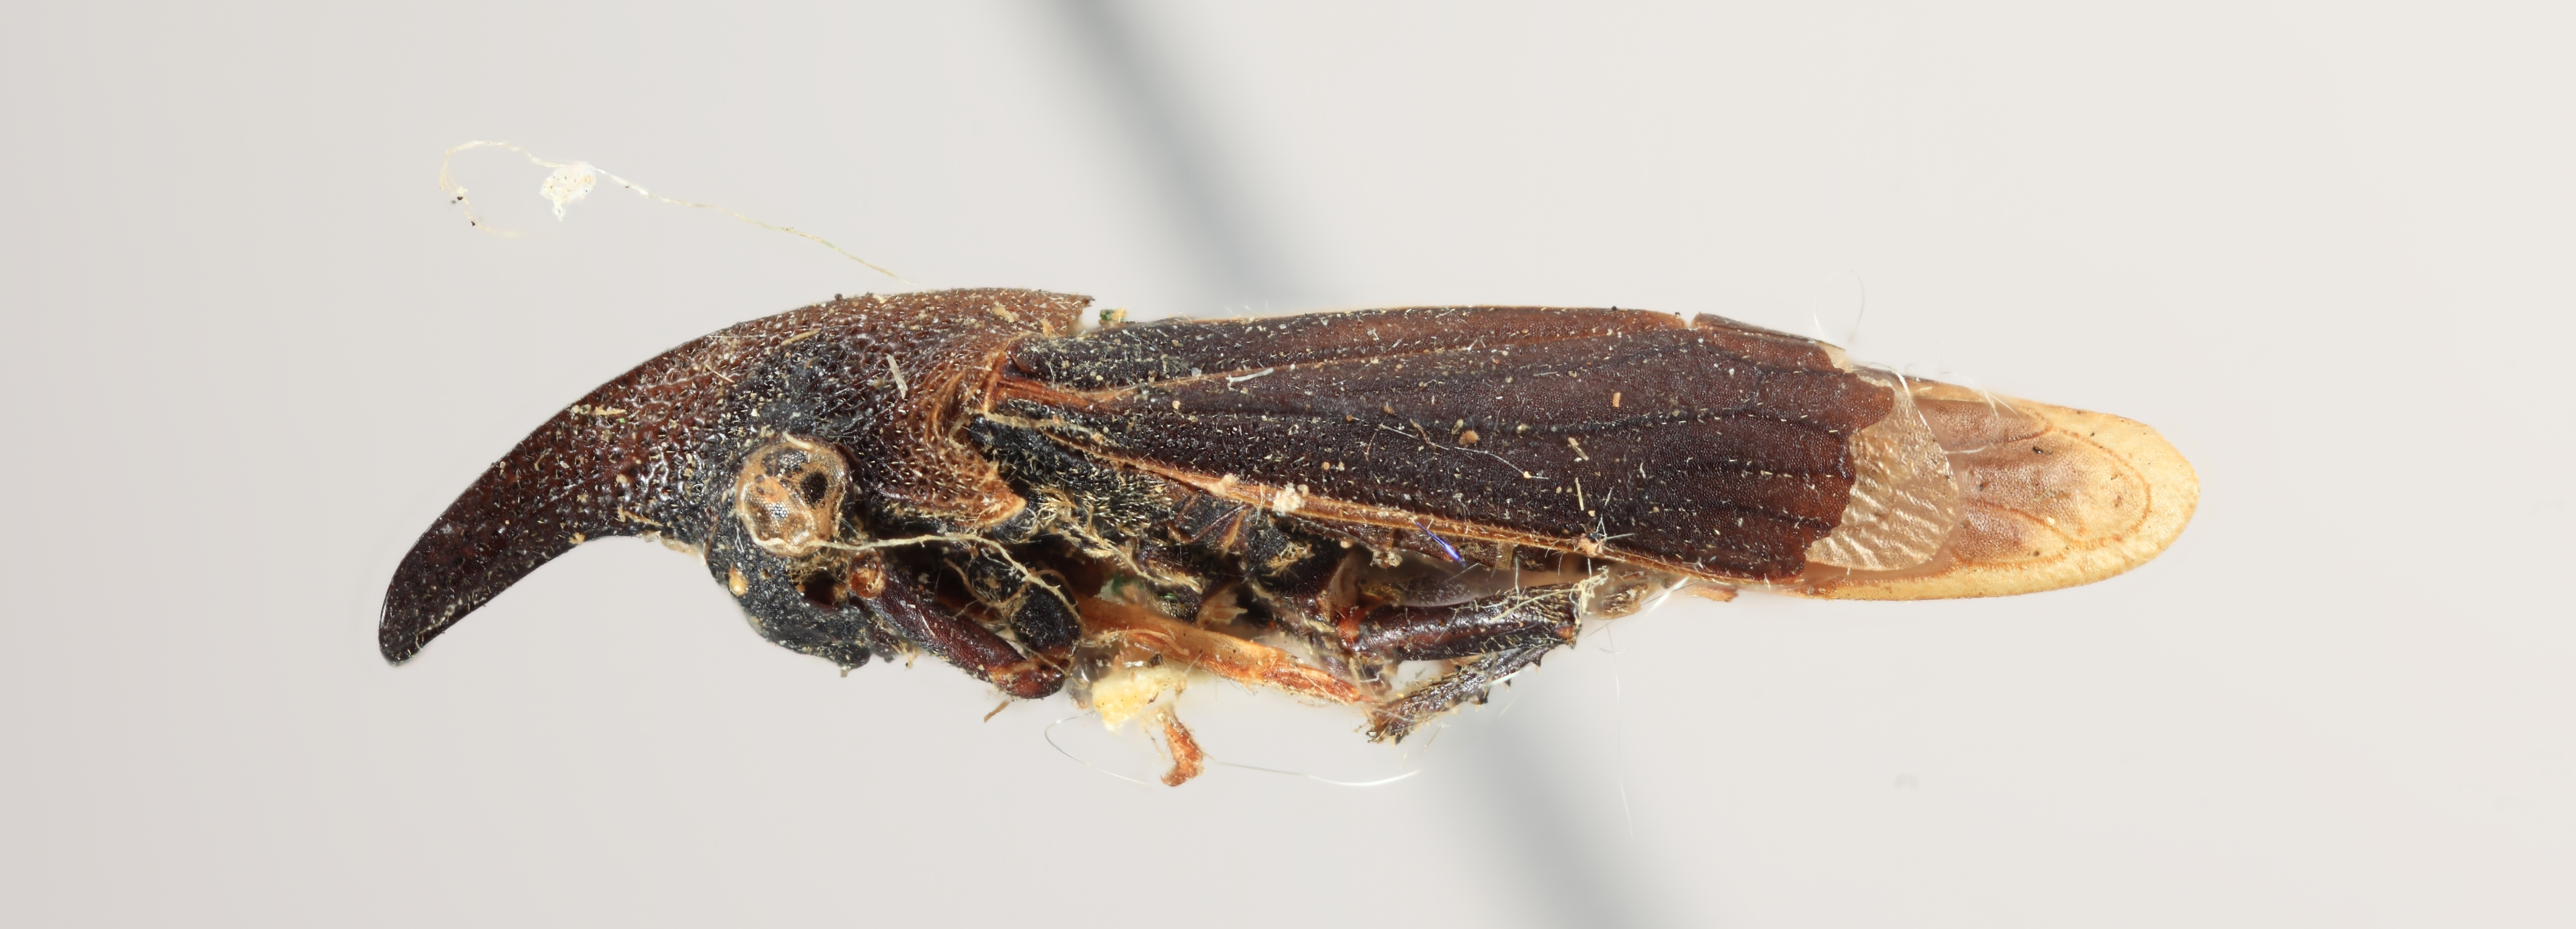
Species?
Tristan tremolerasi
